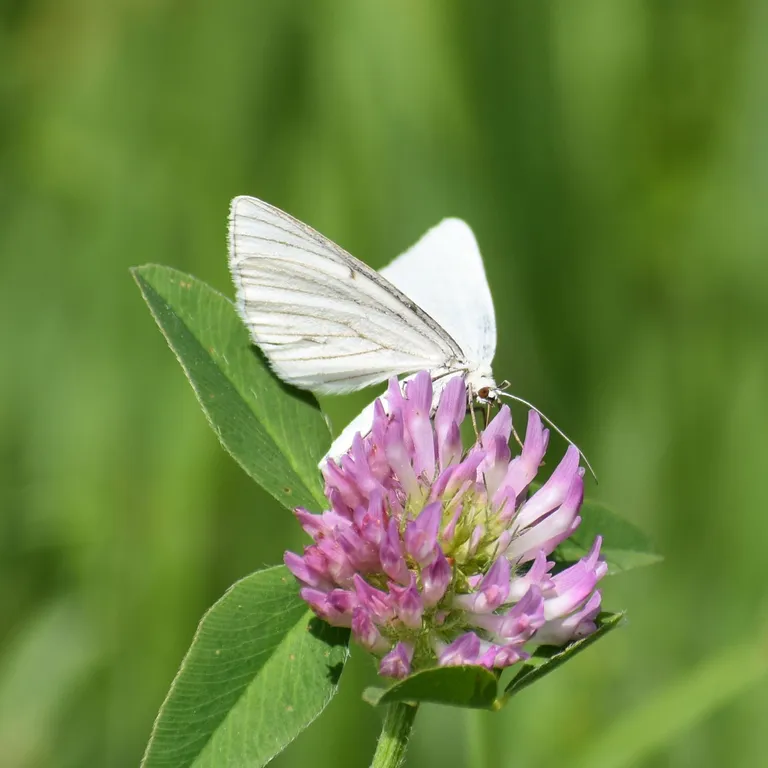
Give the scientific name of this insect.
Siona lineata
